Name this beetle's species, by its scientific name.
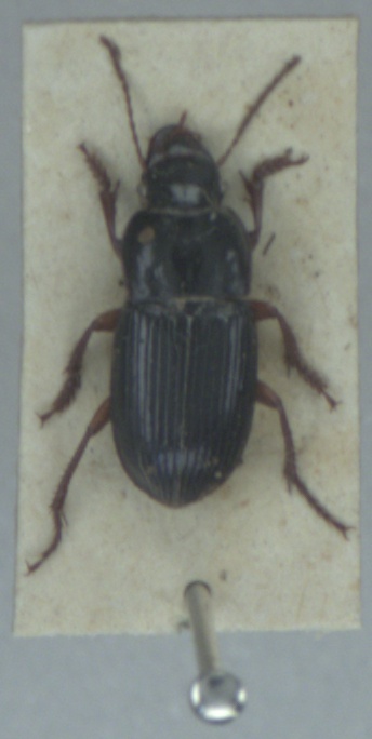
Harpalus rubripes
